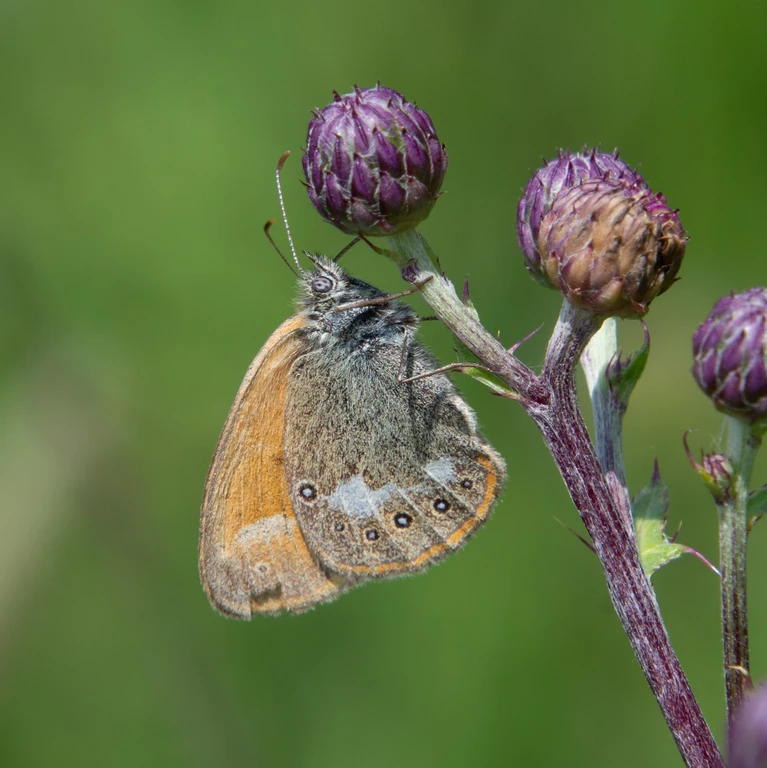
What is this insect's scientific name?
Coenonympha glycerion (also Coenonympha iphis)
